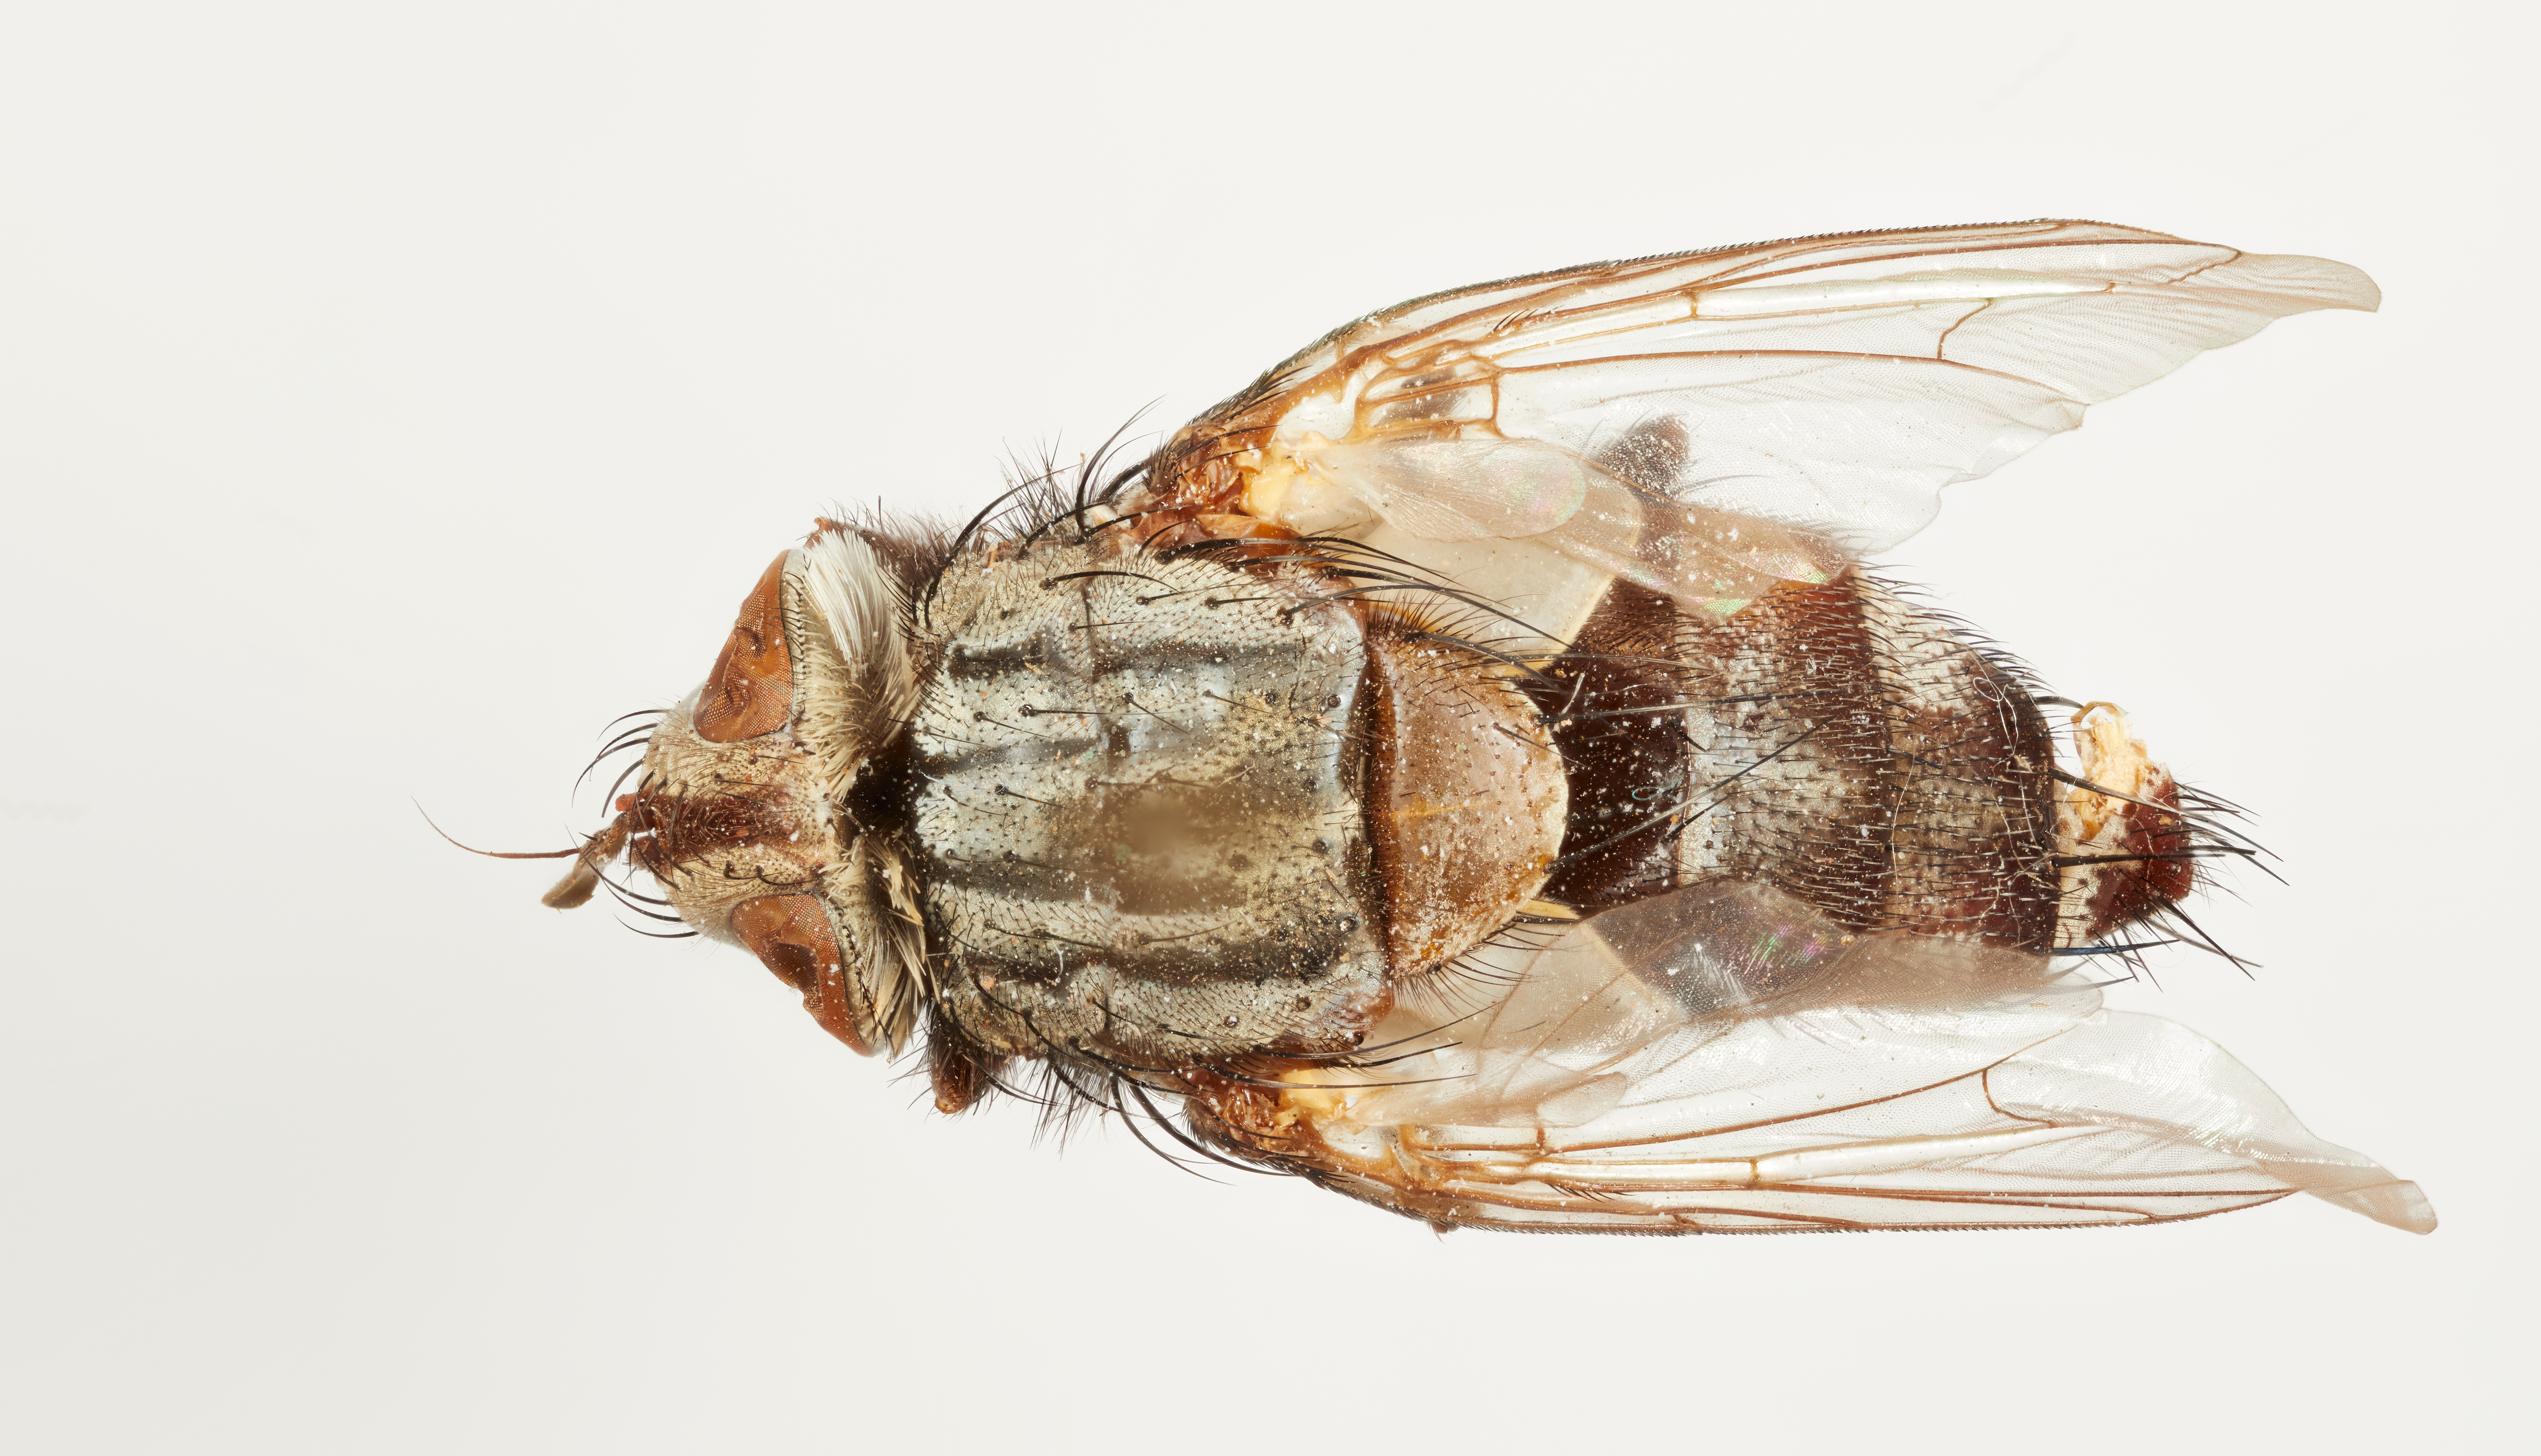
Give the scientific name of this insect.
Tachina psychidivora
